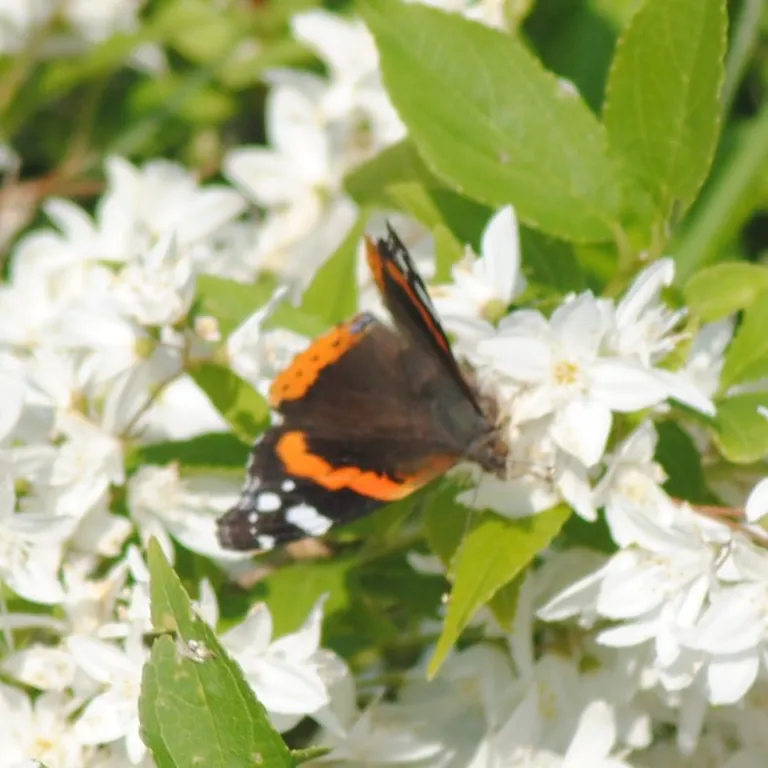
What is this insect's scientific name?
Vanessa atalanta
